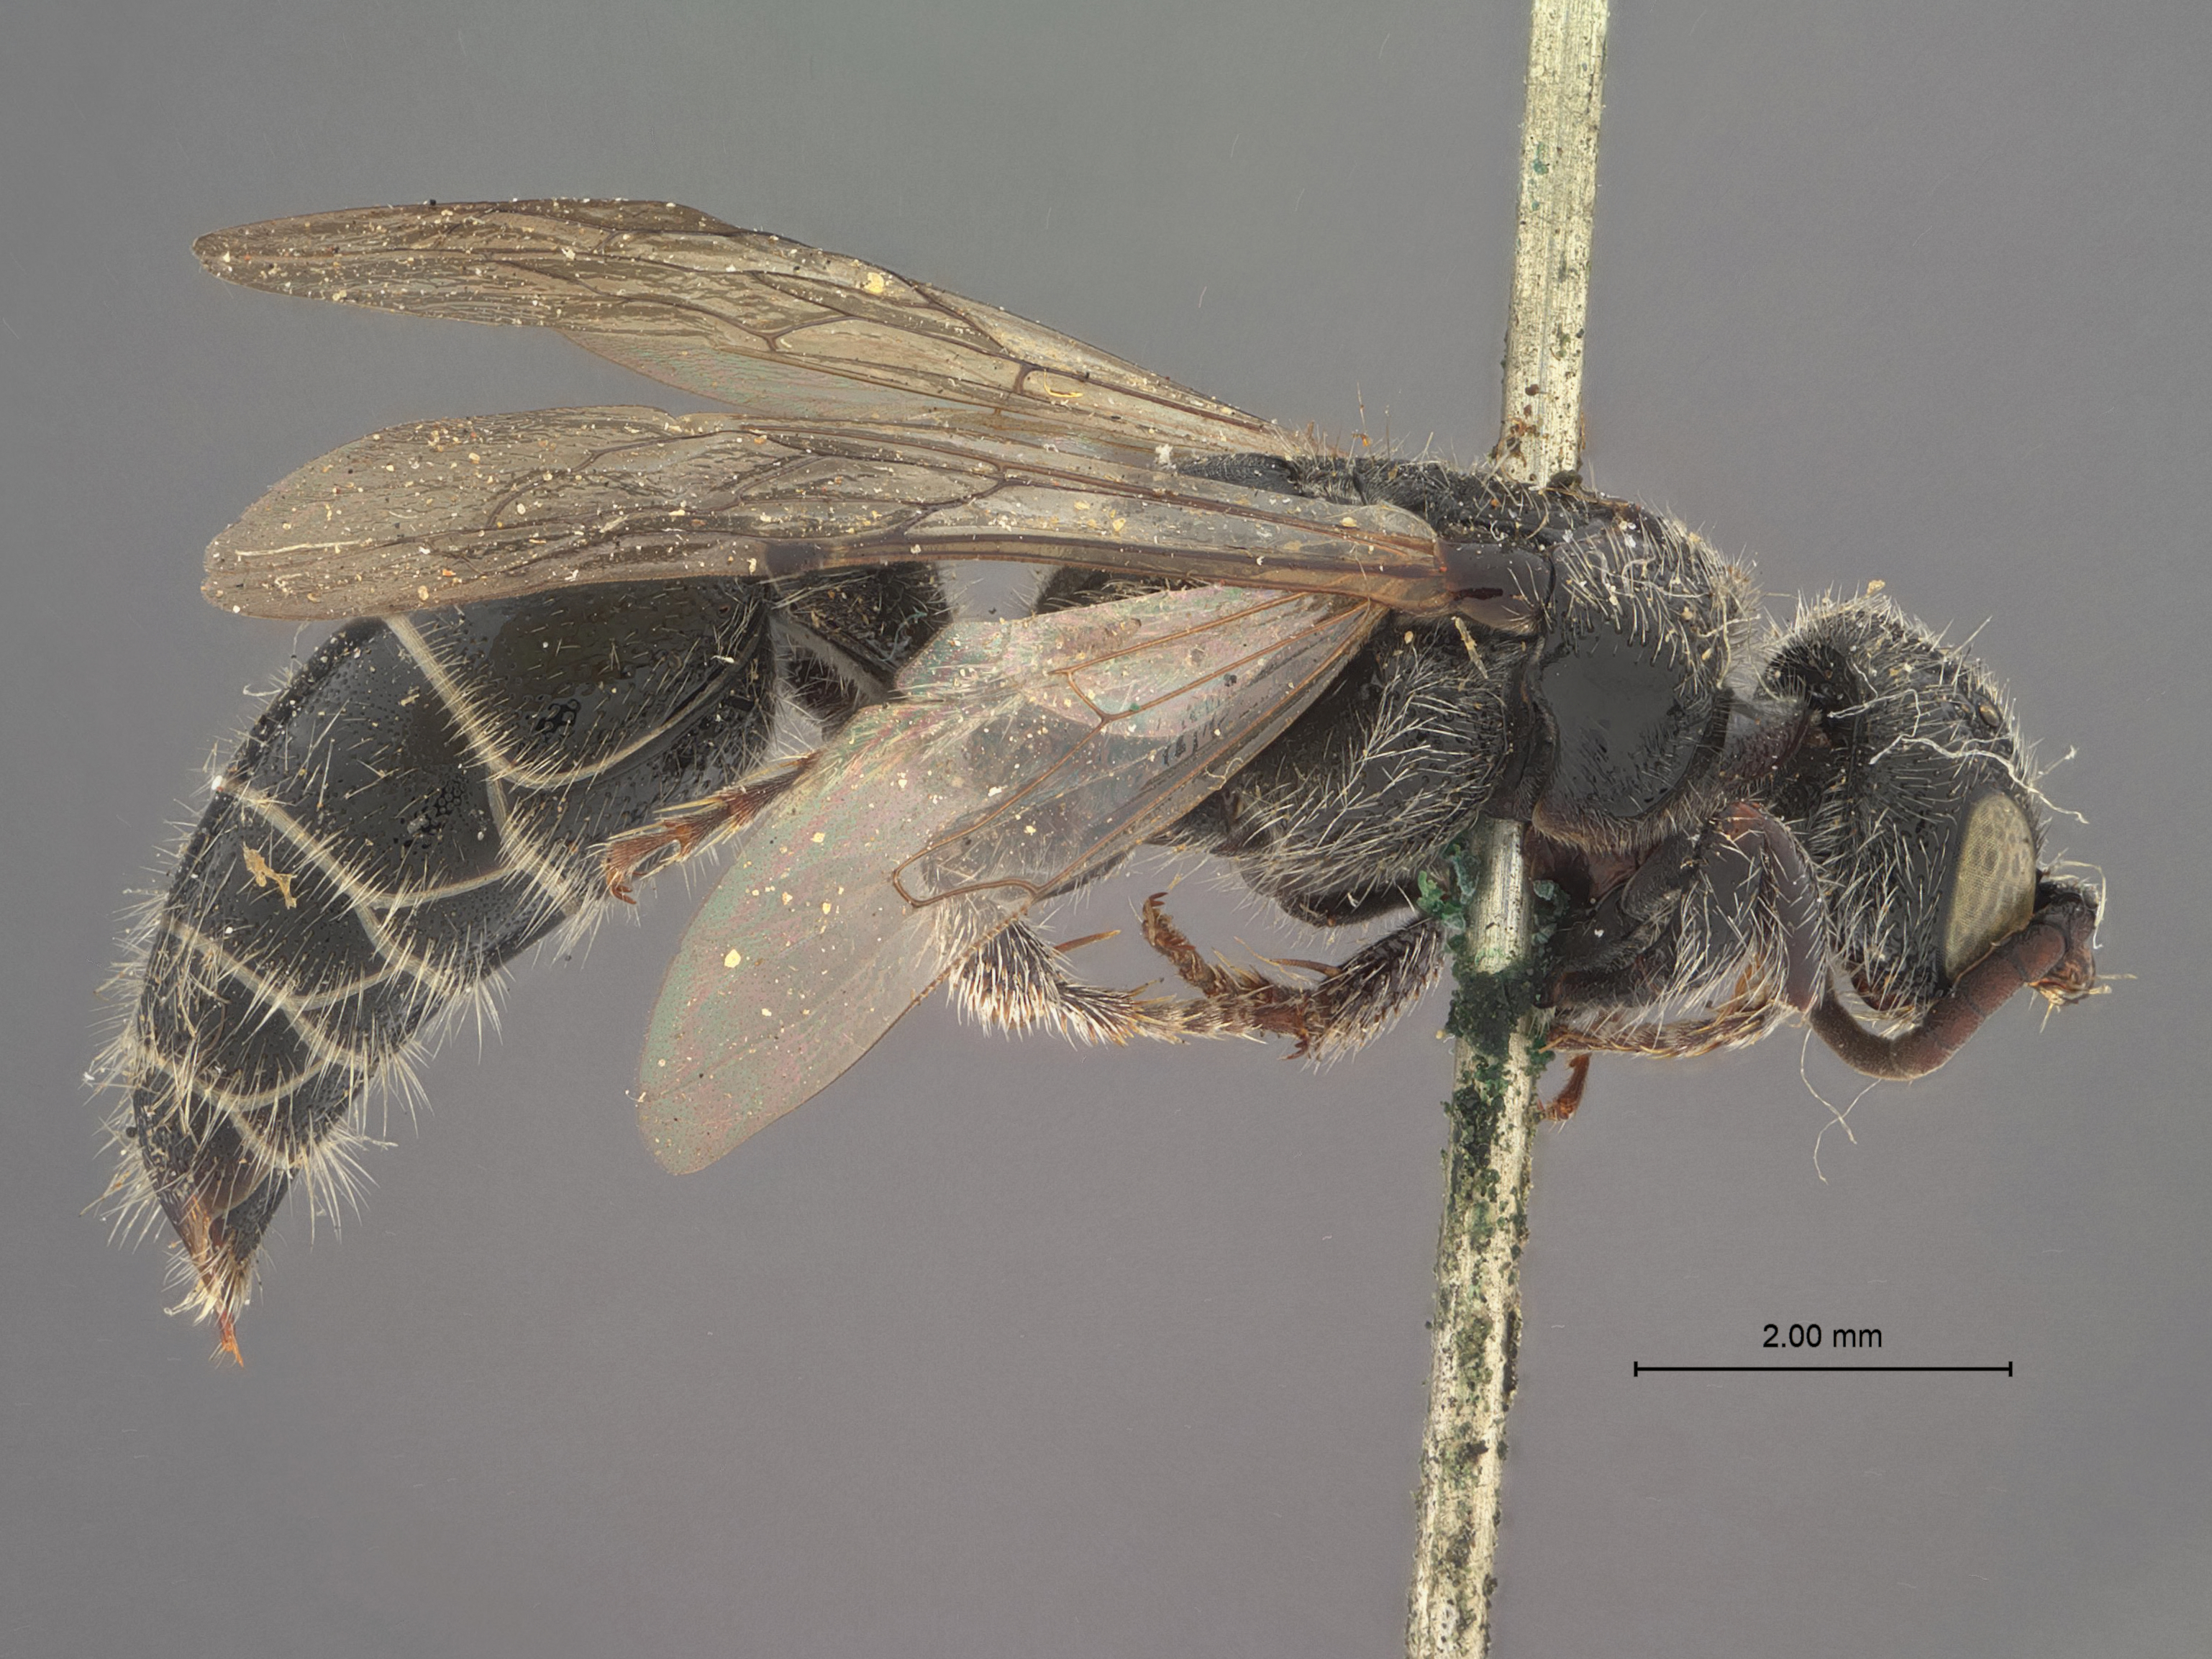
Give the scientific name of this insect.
Tiphia pennsylvania
